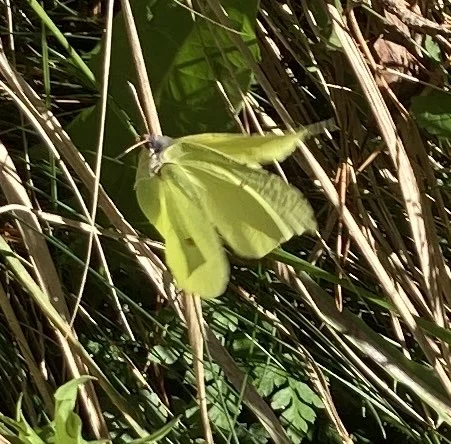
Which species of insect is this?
Gonepteryx rhamni
